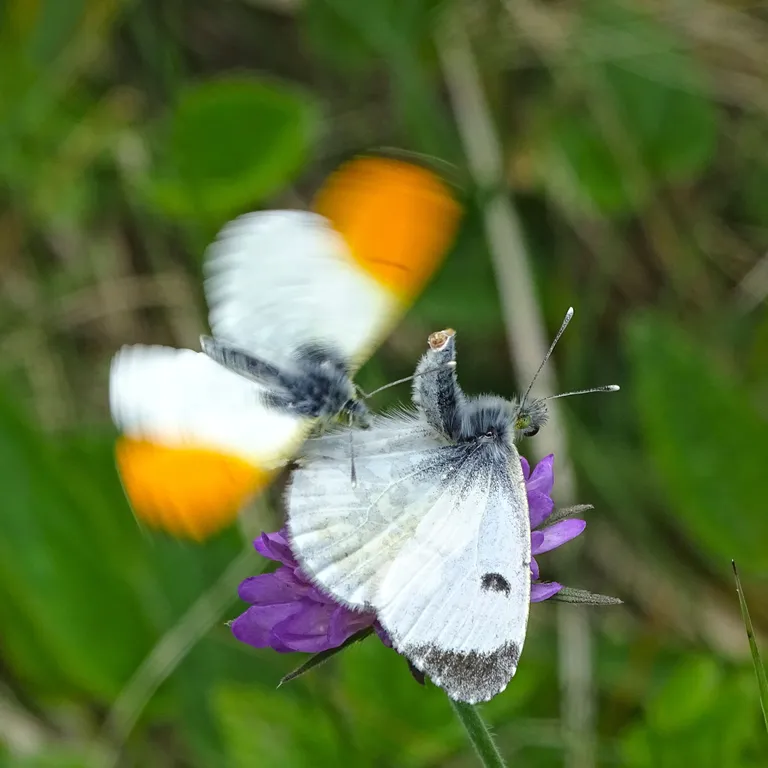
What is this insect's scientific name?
Anthocharis cardamines
